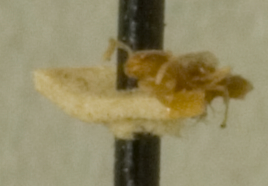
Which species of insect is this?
Bothriomyrmex wroughtonii
